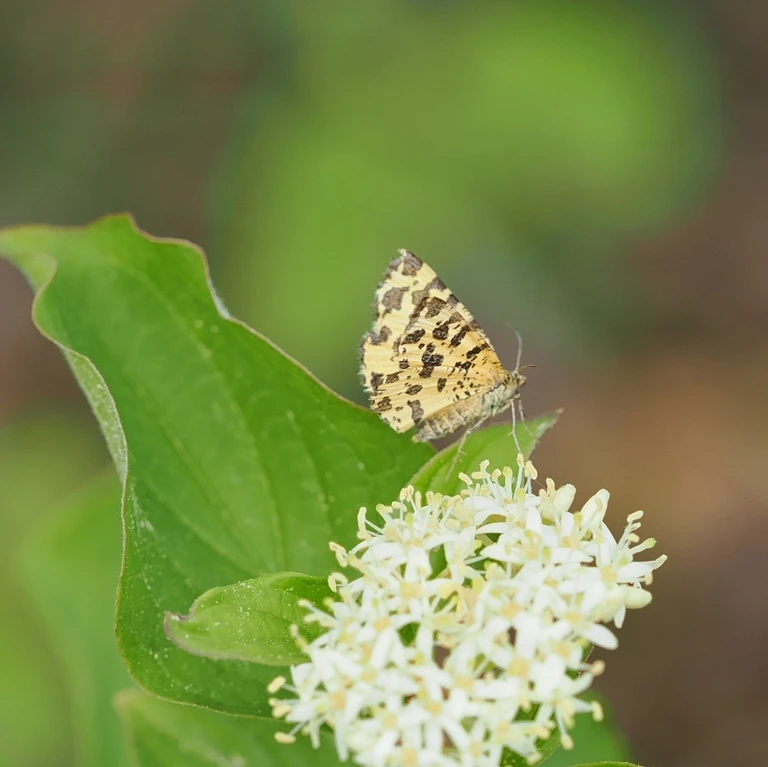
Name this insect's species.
Pseudopanthera macularia
